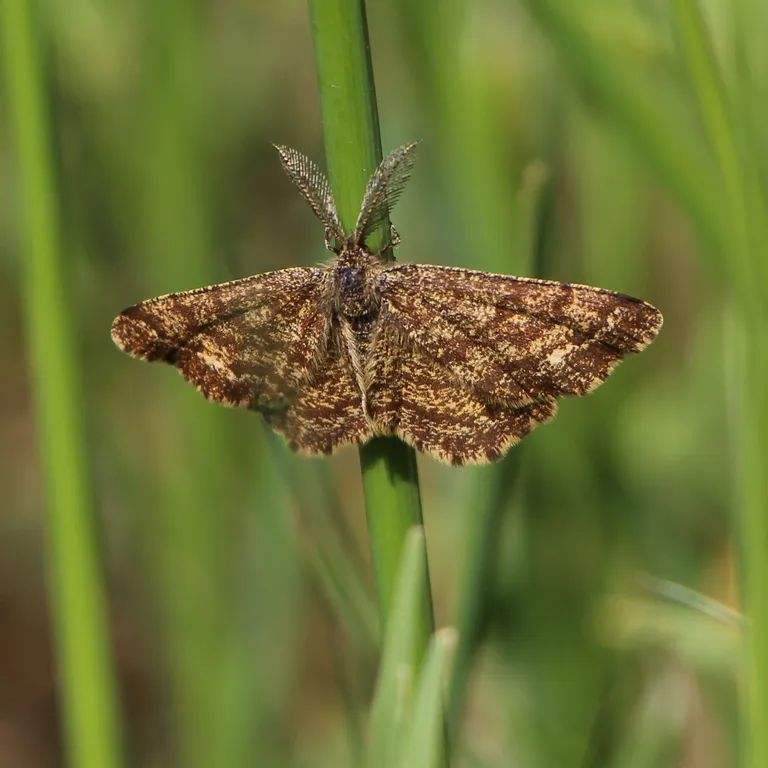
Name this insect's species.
Ematurga atomaria
